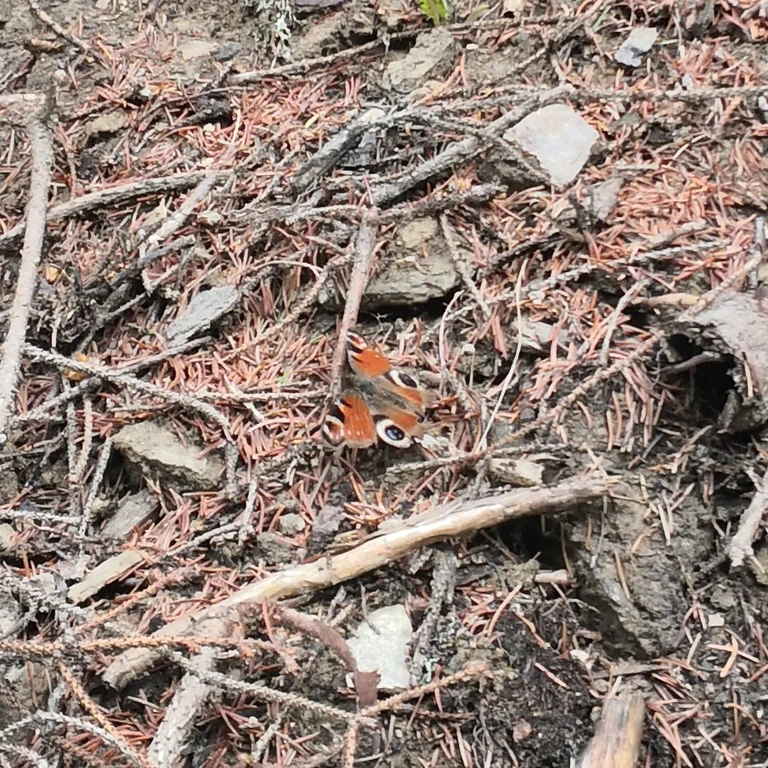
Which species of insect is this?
Aglais io
